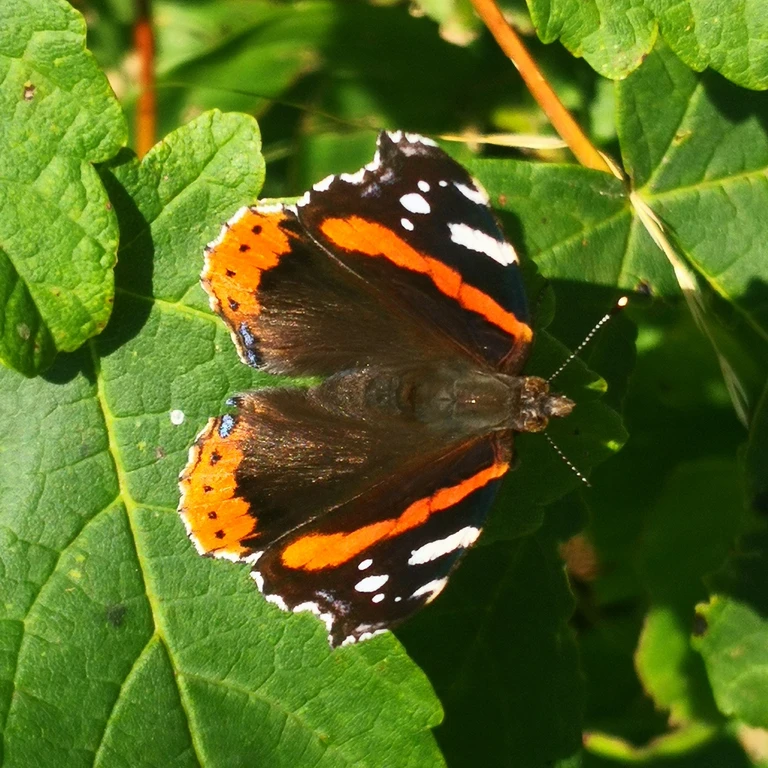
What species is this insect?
Vanessa atalanta
